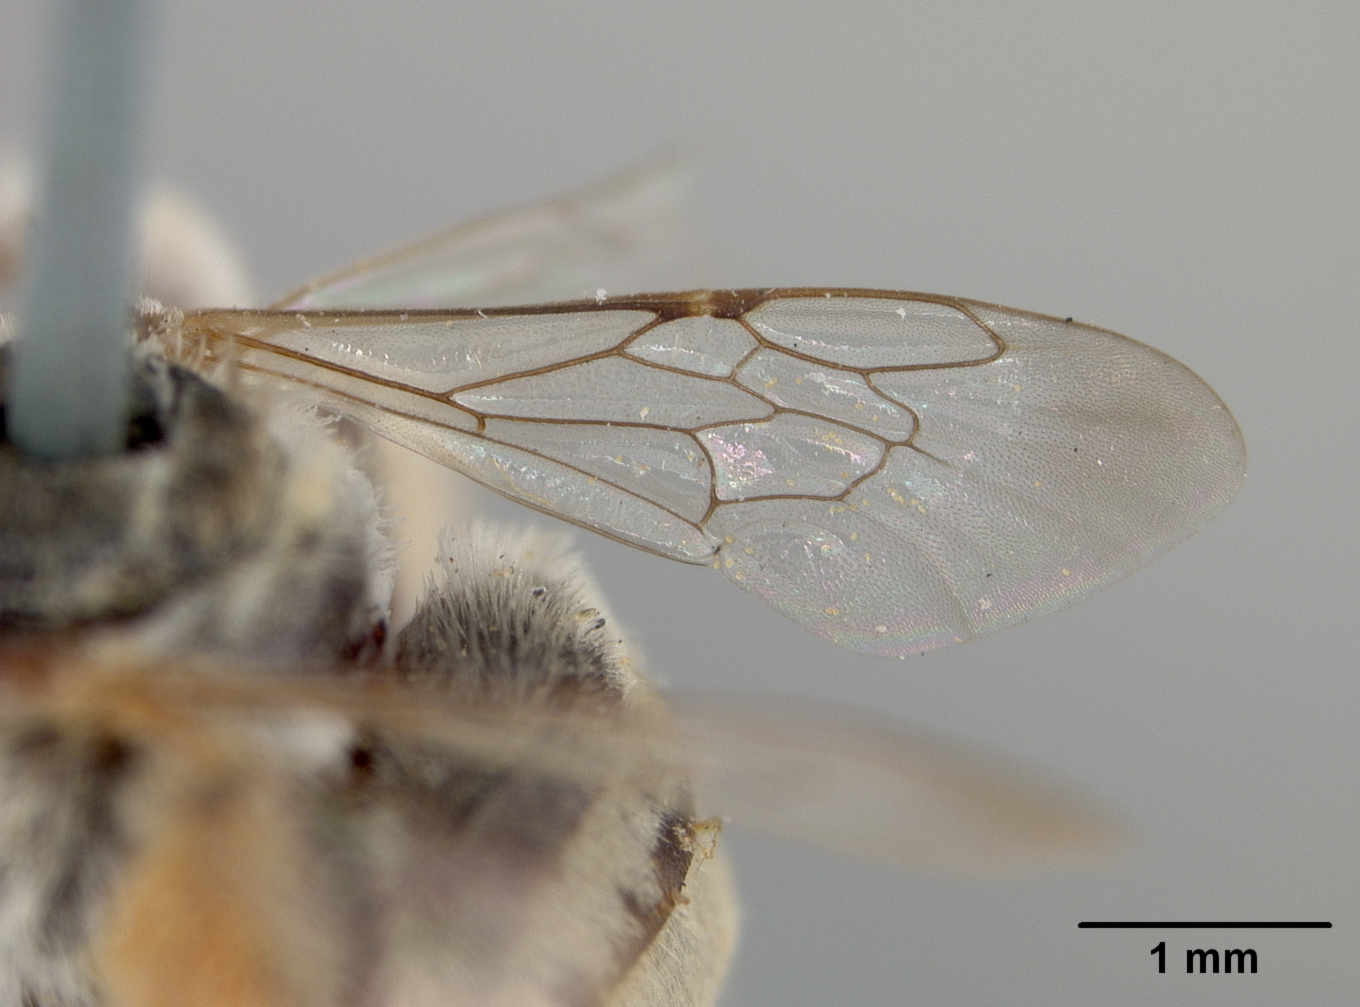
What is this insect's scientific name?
Anthophorula compactula
